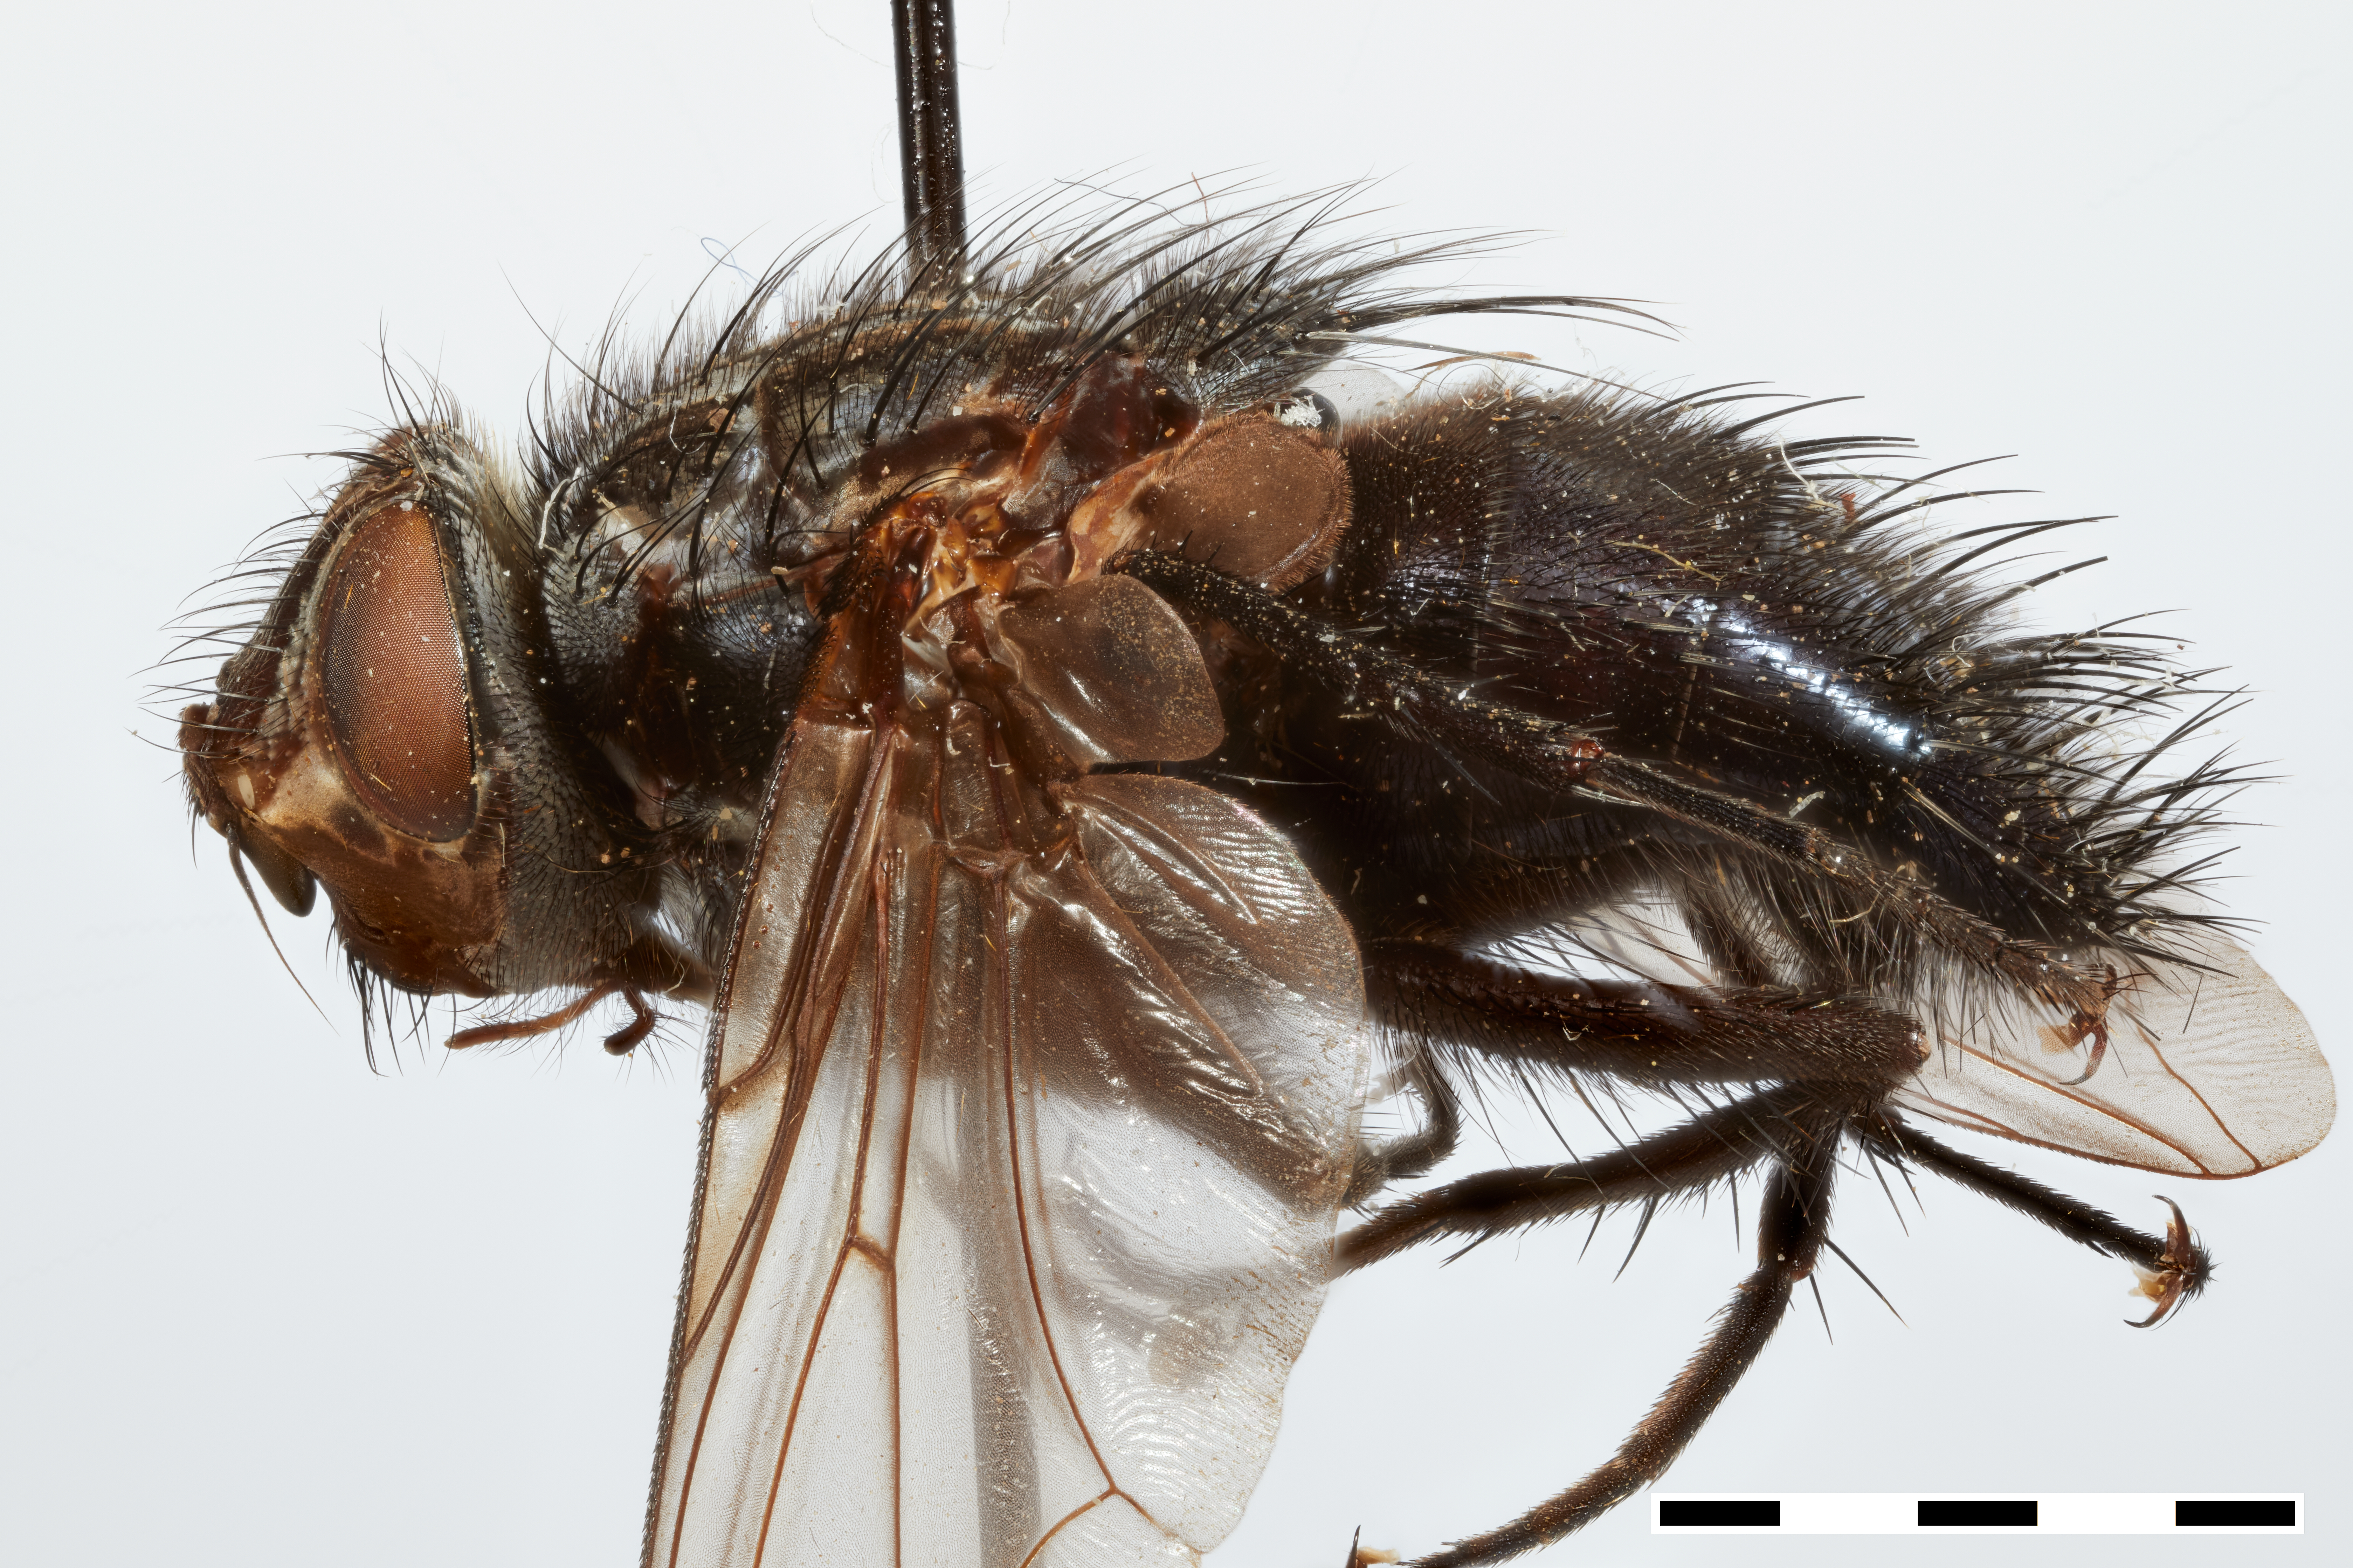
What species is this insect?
Psecacera atriventris
